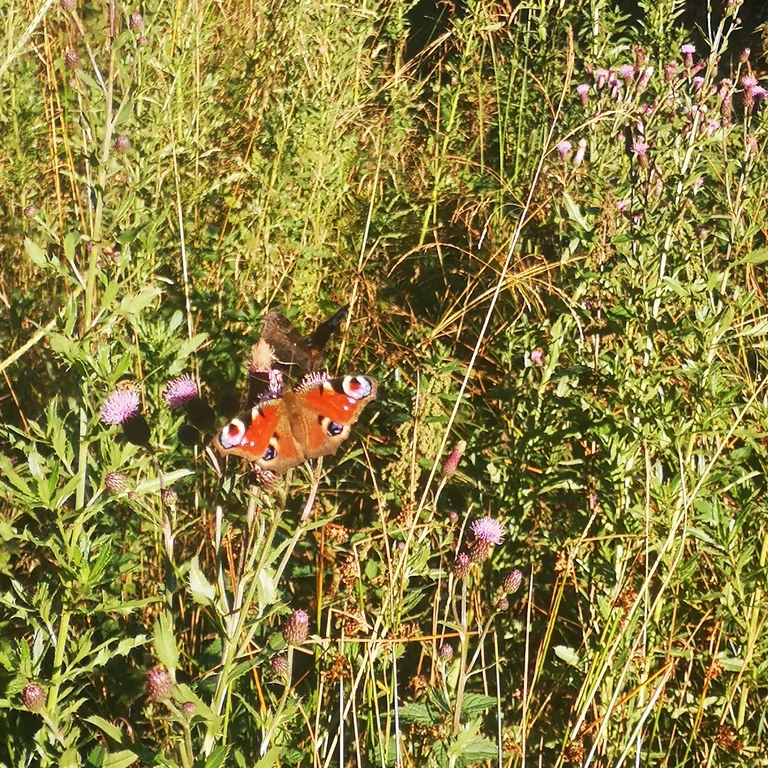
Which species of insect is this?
Aglais io
